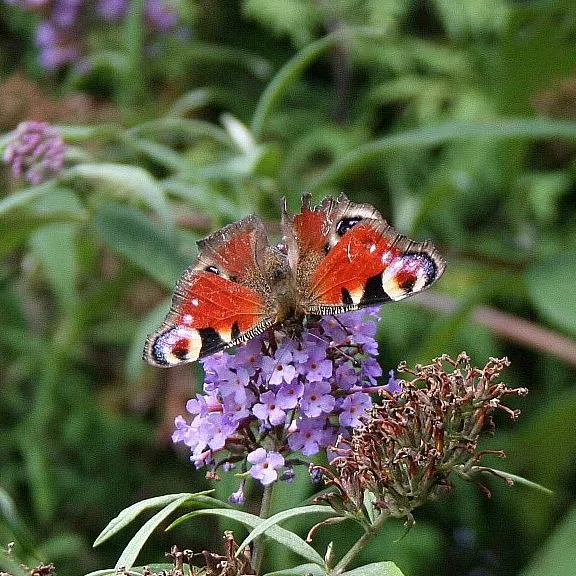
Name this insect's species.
Aglais io
